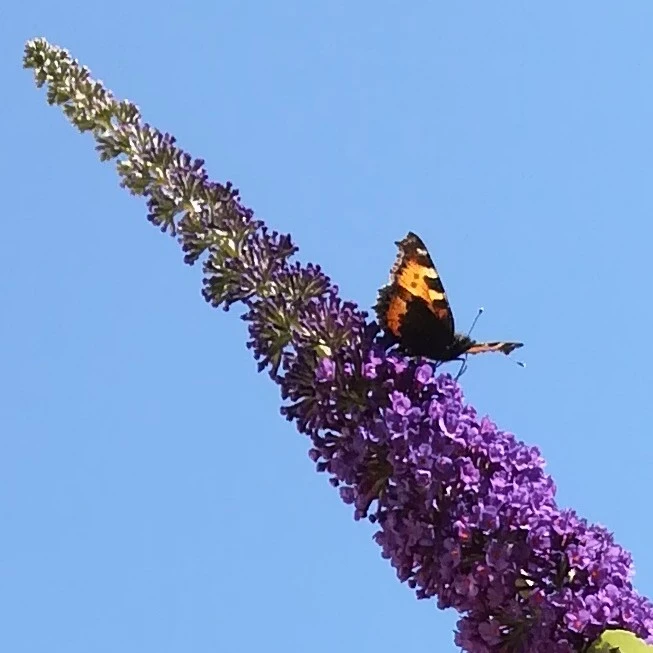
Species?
Aglais urticae
